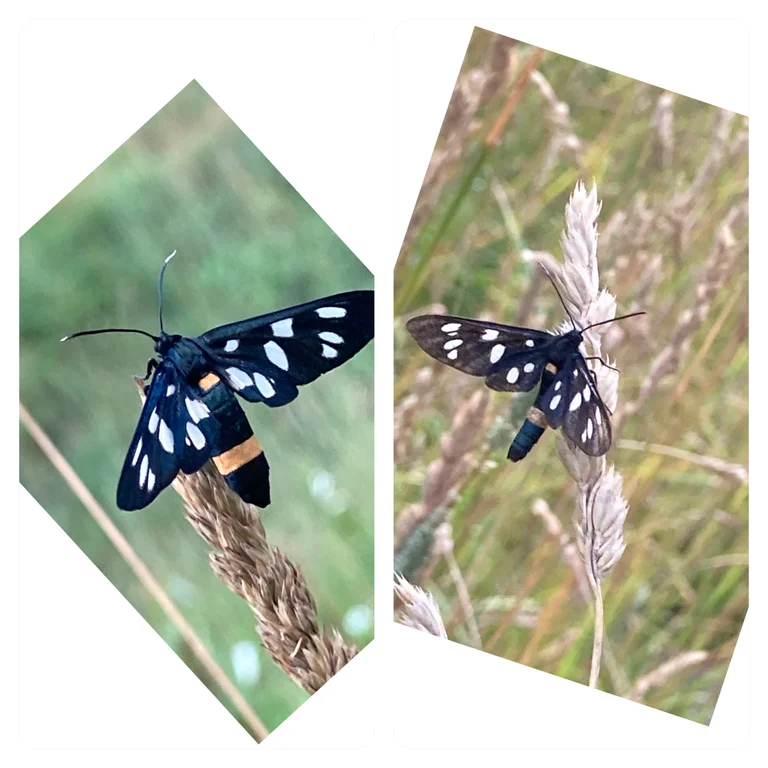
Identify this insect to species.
Amata phegea
